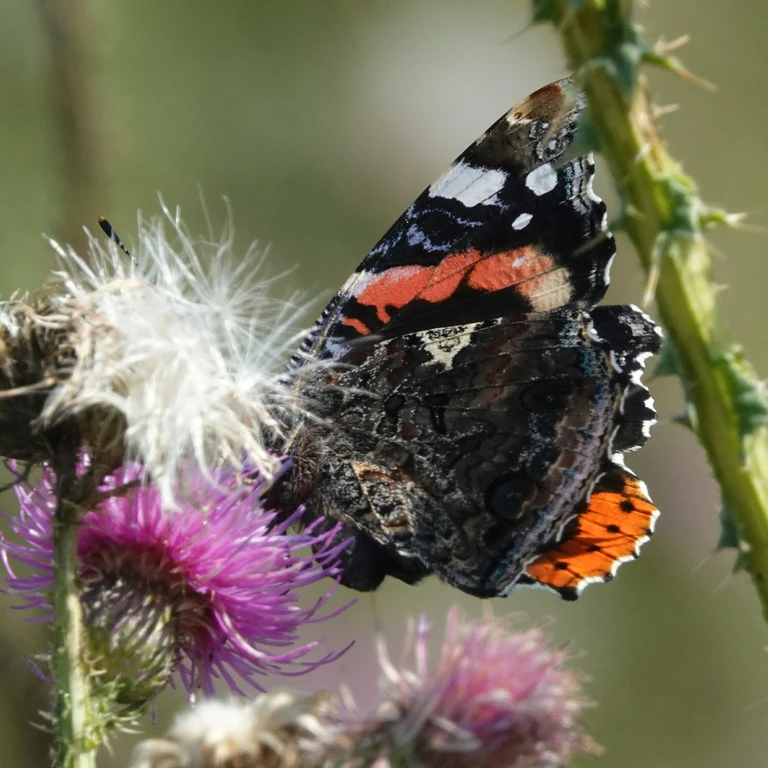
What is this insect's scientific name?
Vanessa atalanta
